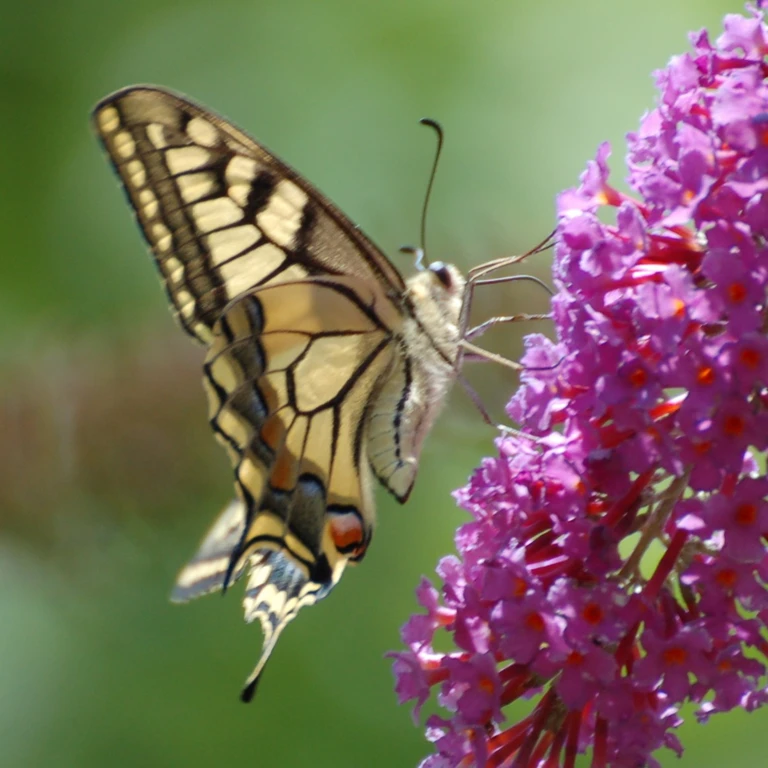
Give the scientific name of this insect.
Papilio machaon
